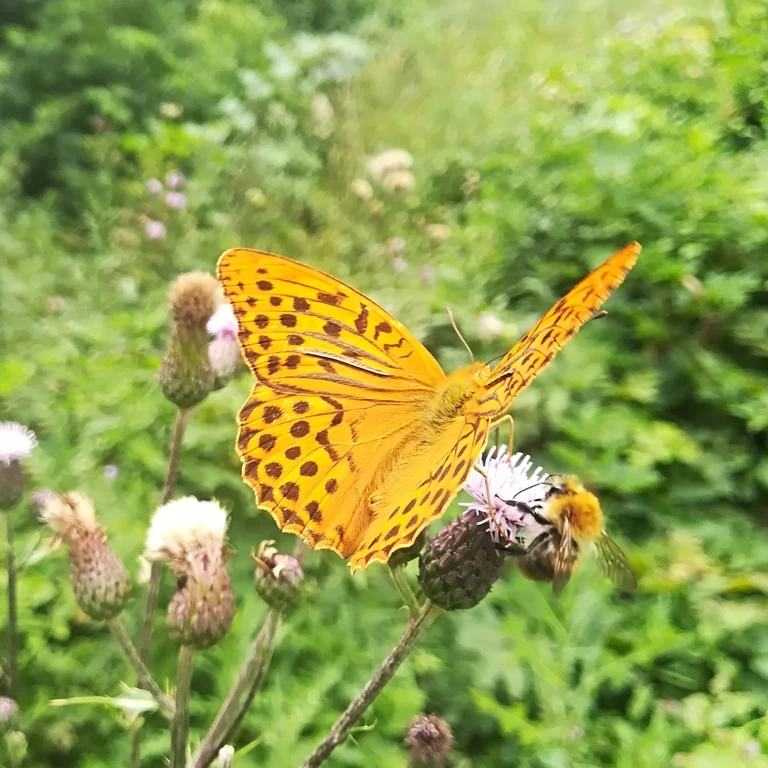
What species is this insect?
Argynnis paphia
